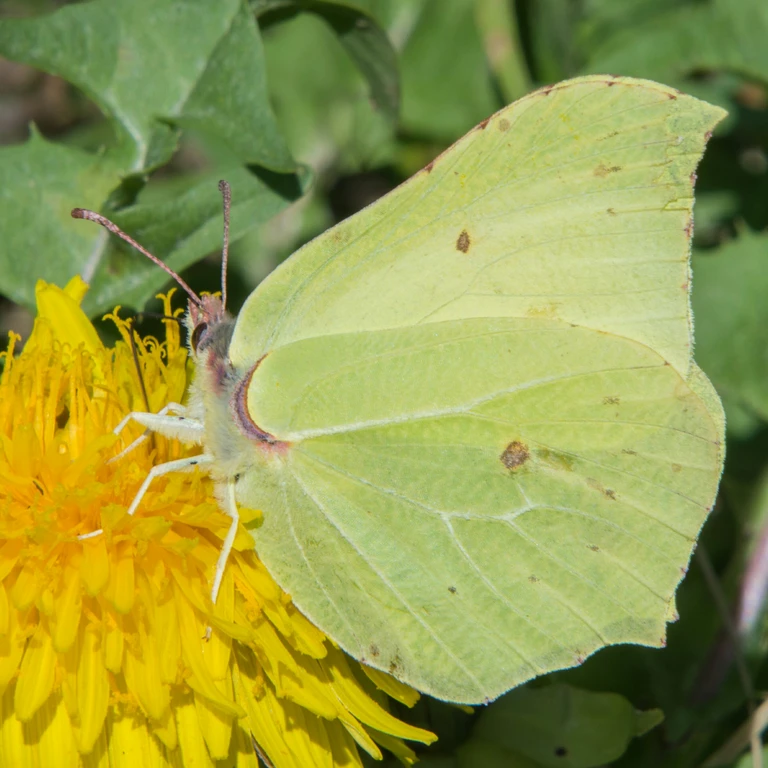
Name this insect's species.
Gonepteryx rhamni
